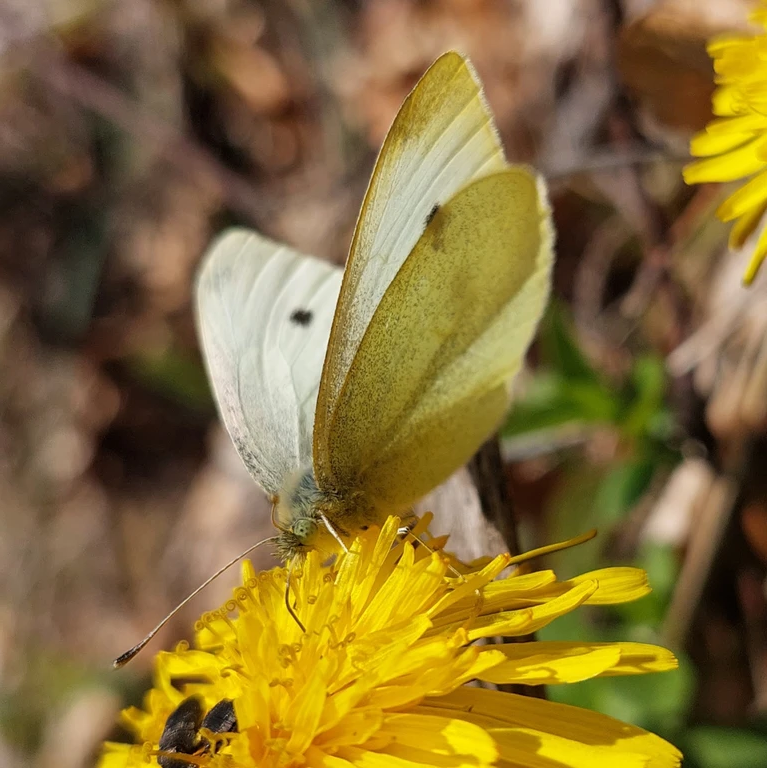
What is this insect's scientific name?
Pieris rapae
